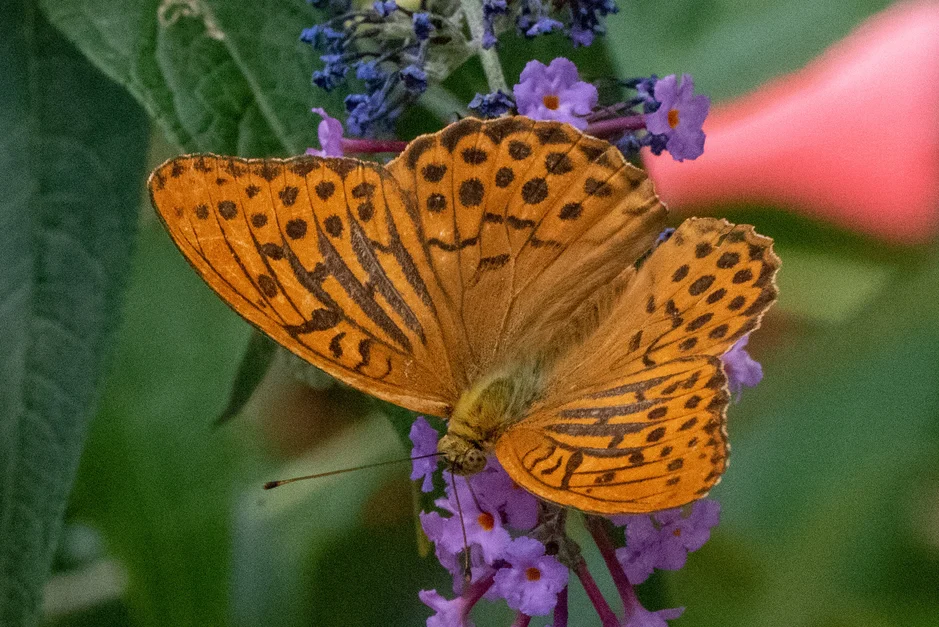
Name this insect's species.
Argynnis paphia
